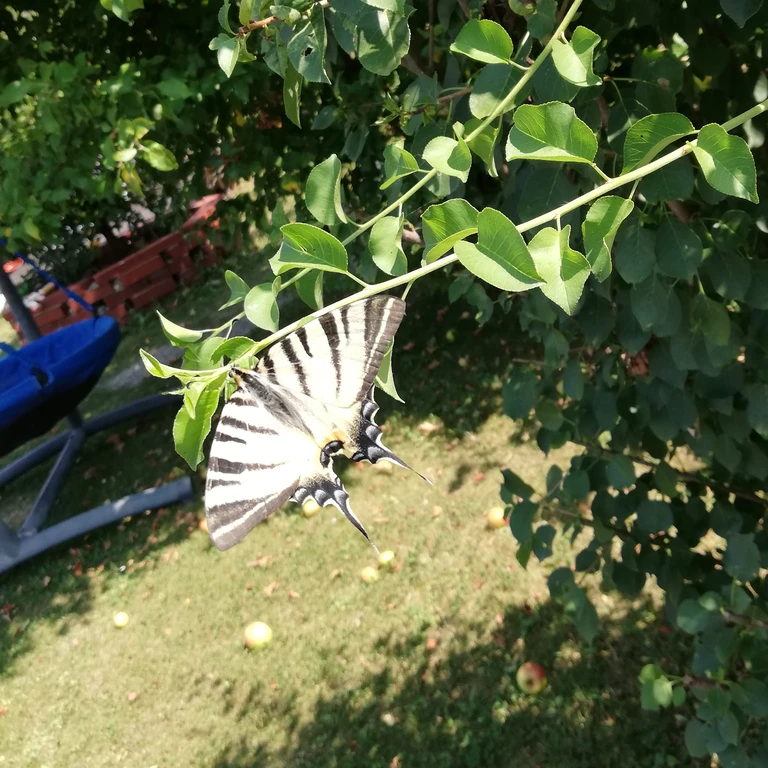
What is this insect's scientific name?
Iphiclides podalirius
